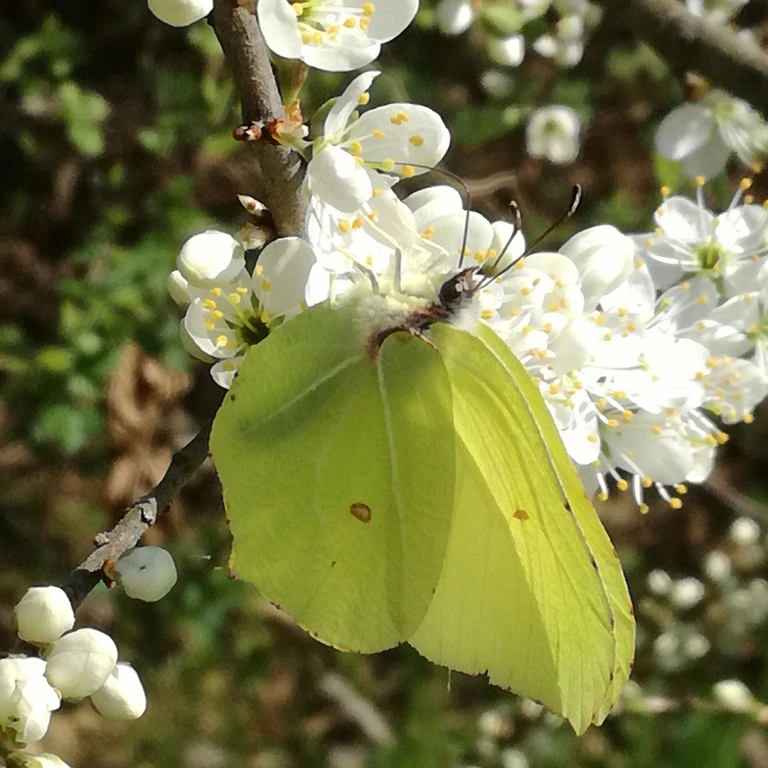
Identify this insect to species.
Gonepteryx rhamni
